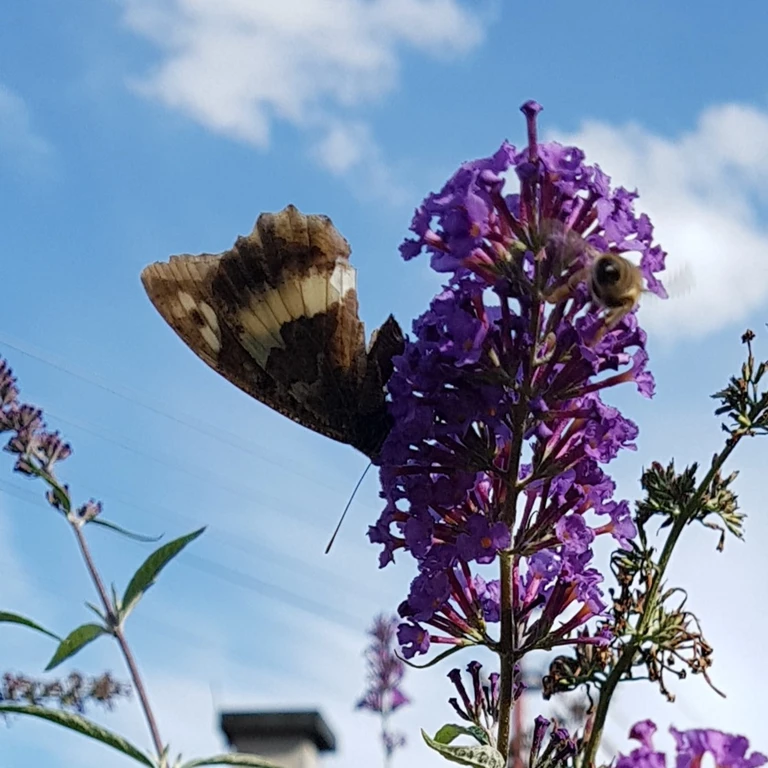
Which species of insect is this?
Brintesia circe
